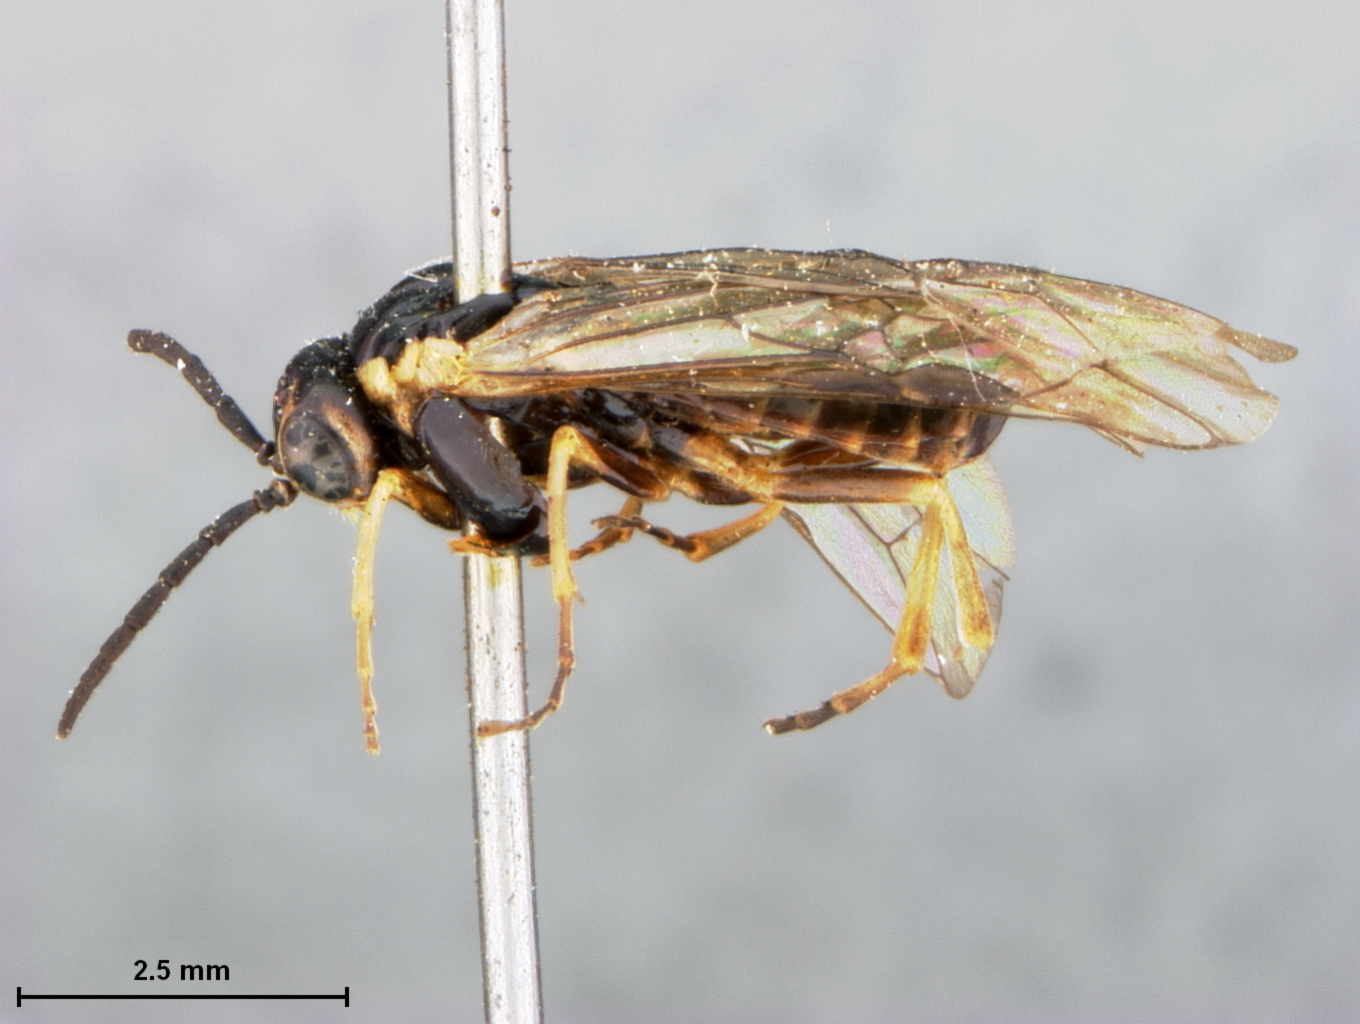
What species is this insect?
Eriocampidea arizonensis
